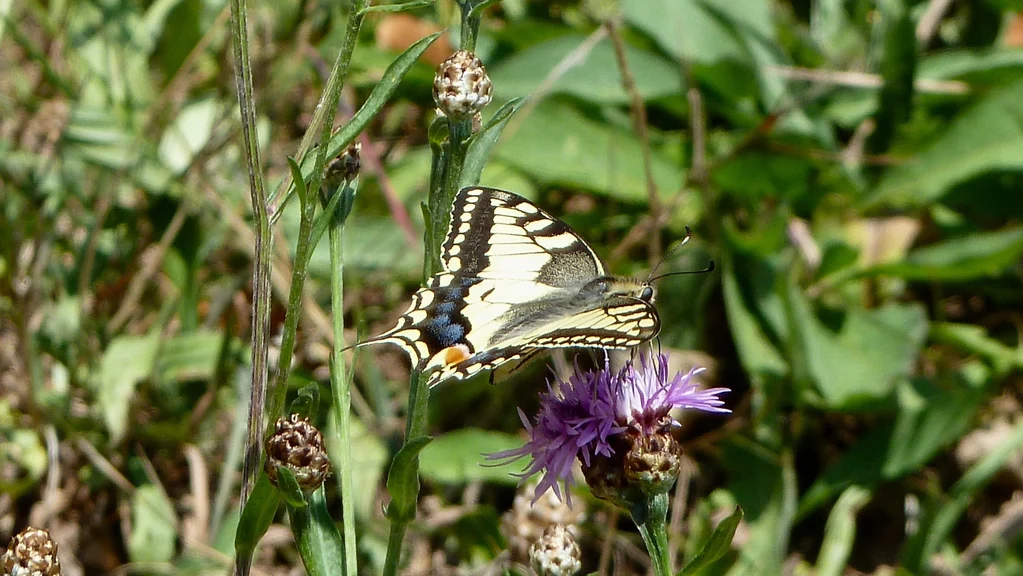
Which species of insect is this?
Papilio machaon
